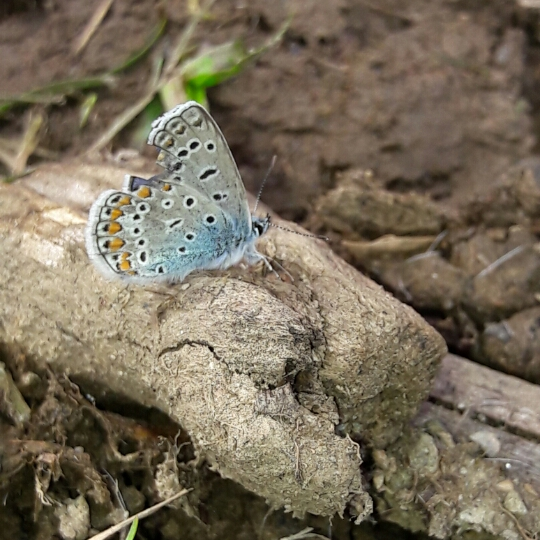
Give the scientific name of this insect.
Polyommatus icarus
